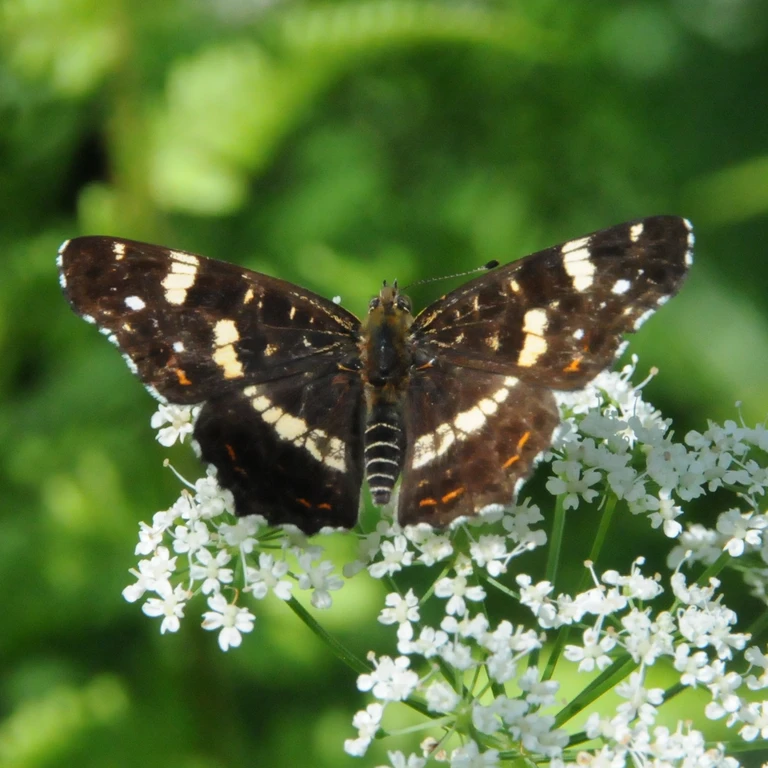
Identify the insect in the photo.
Araschnia levana
